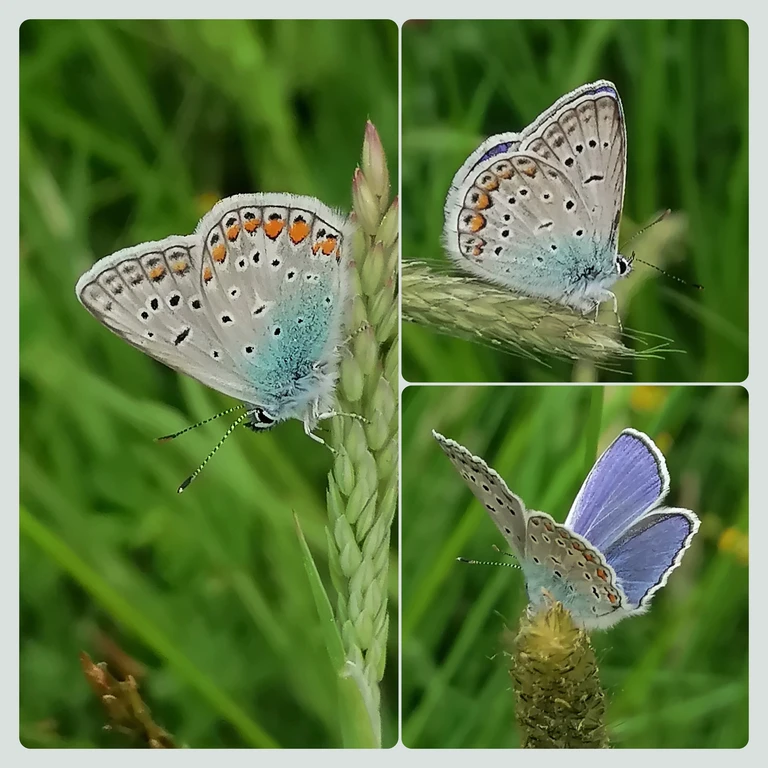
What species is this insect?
Polyommatus icarus
